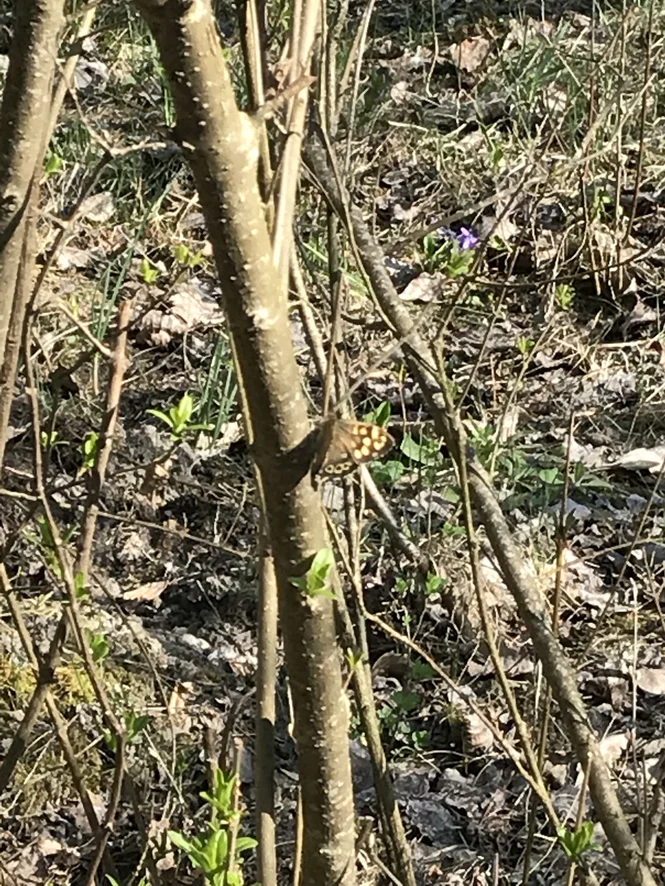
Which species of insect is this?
Pararge aegeria
